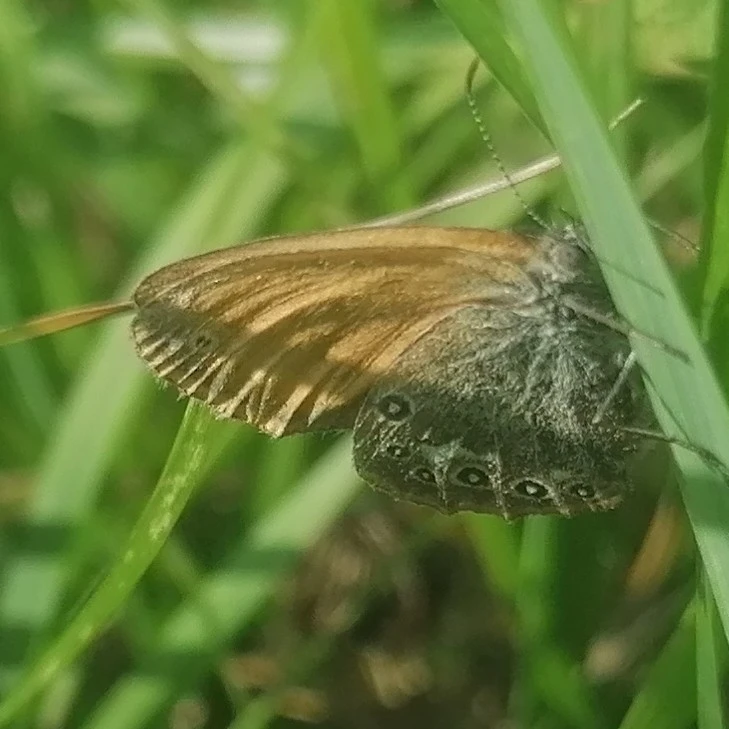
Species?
Coenonympha glycerion (also Coenonympha iphis)
